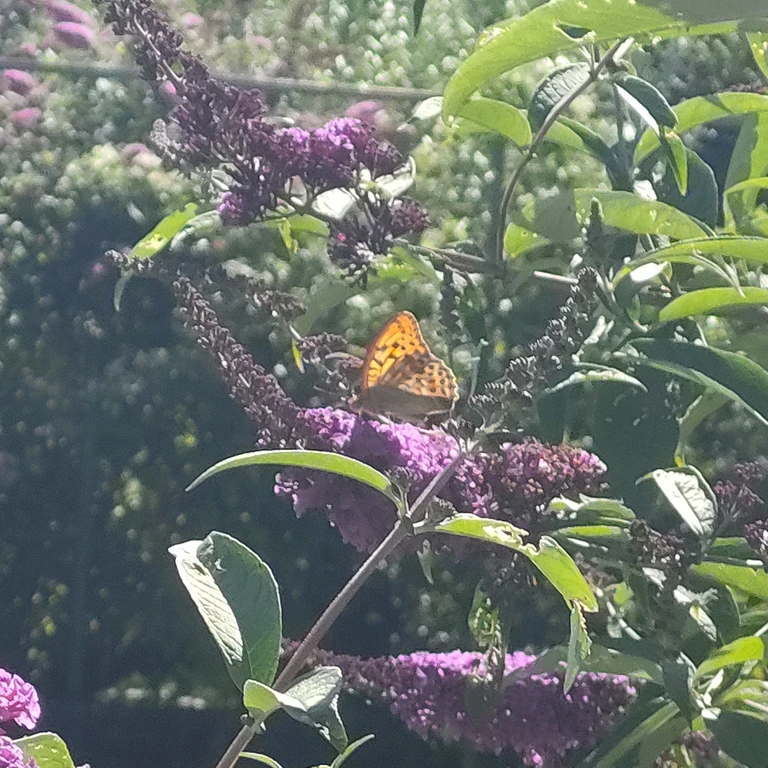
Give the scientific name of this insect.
Argynnis paphia
